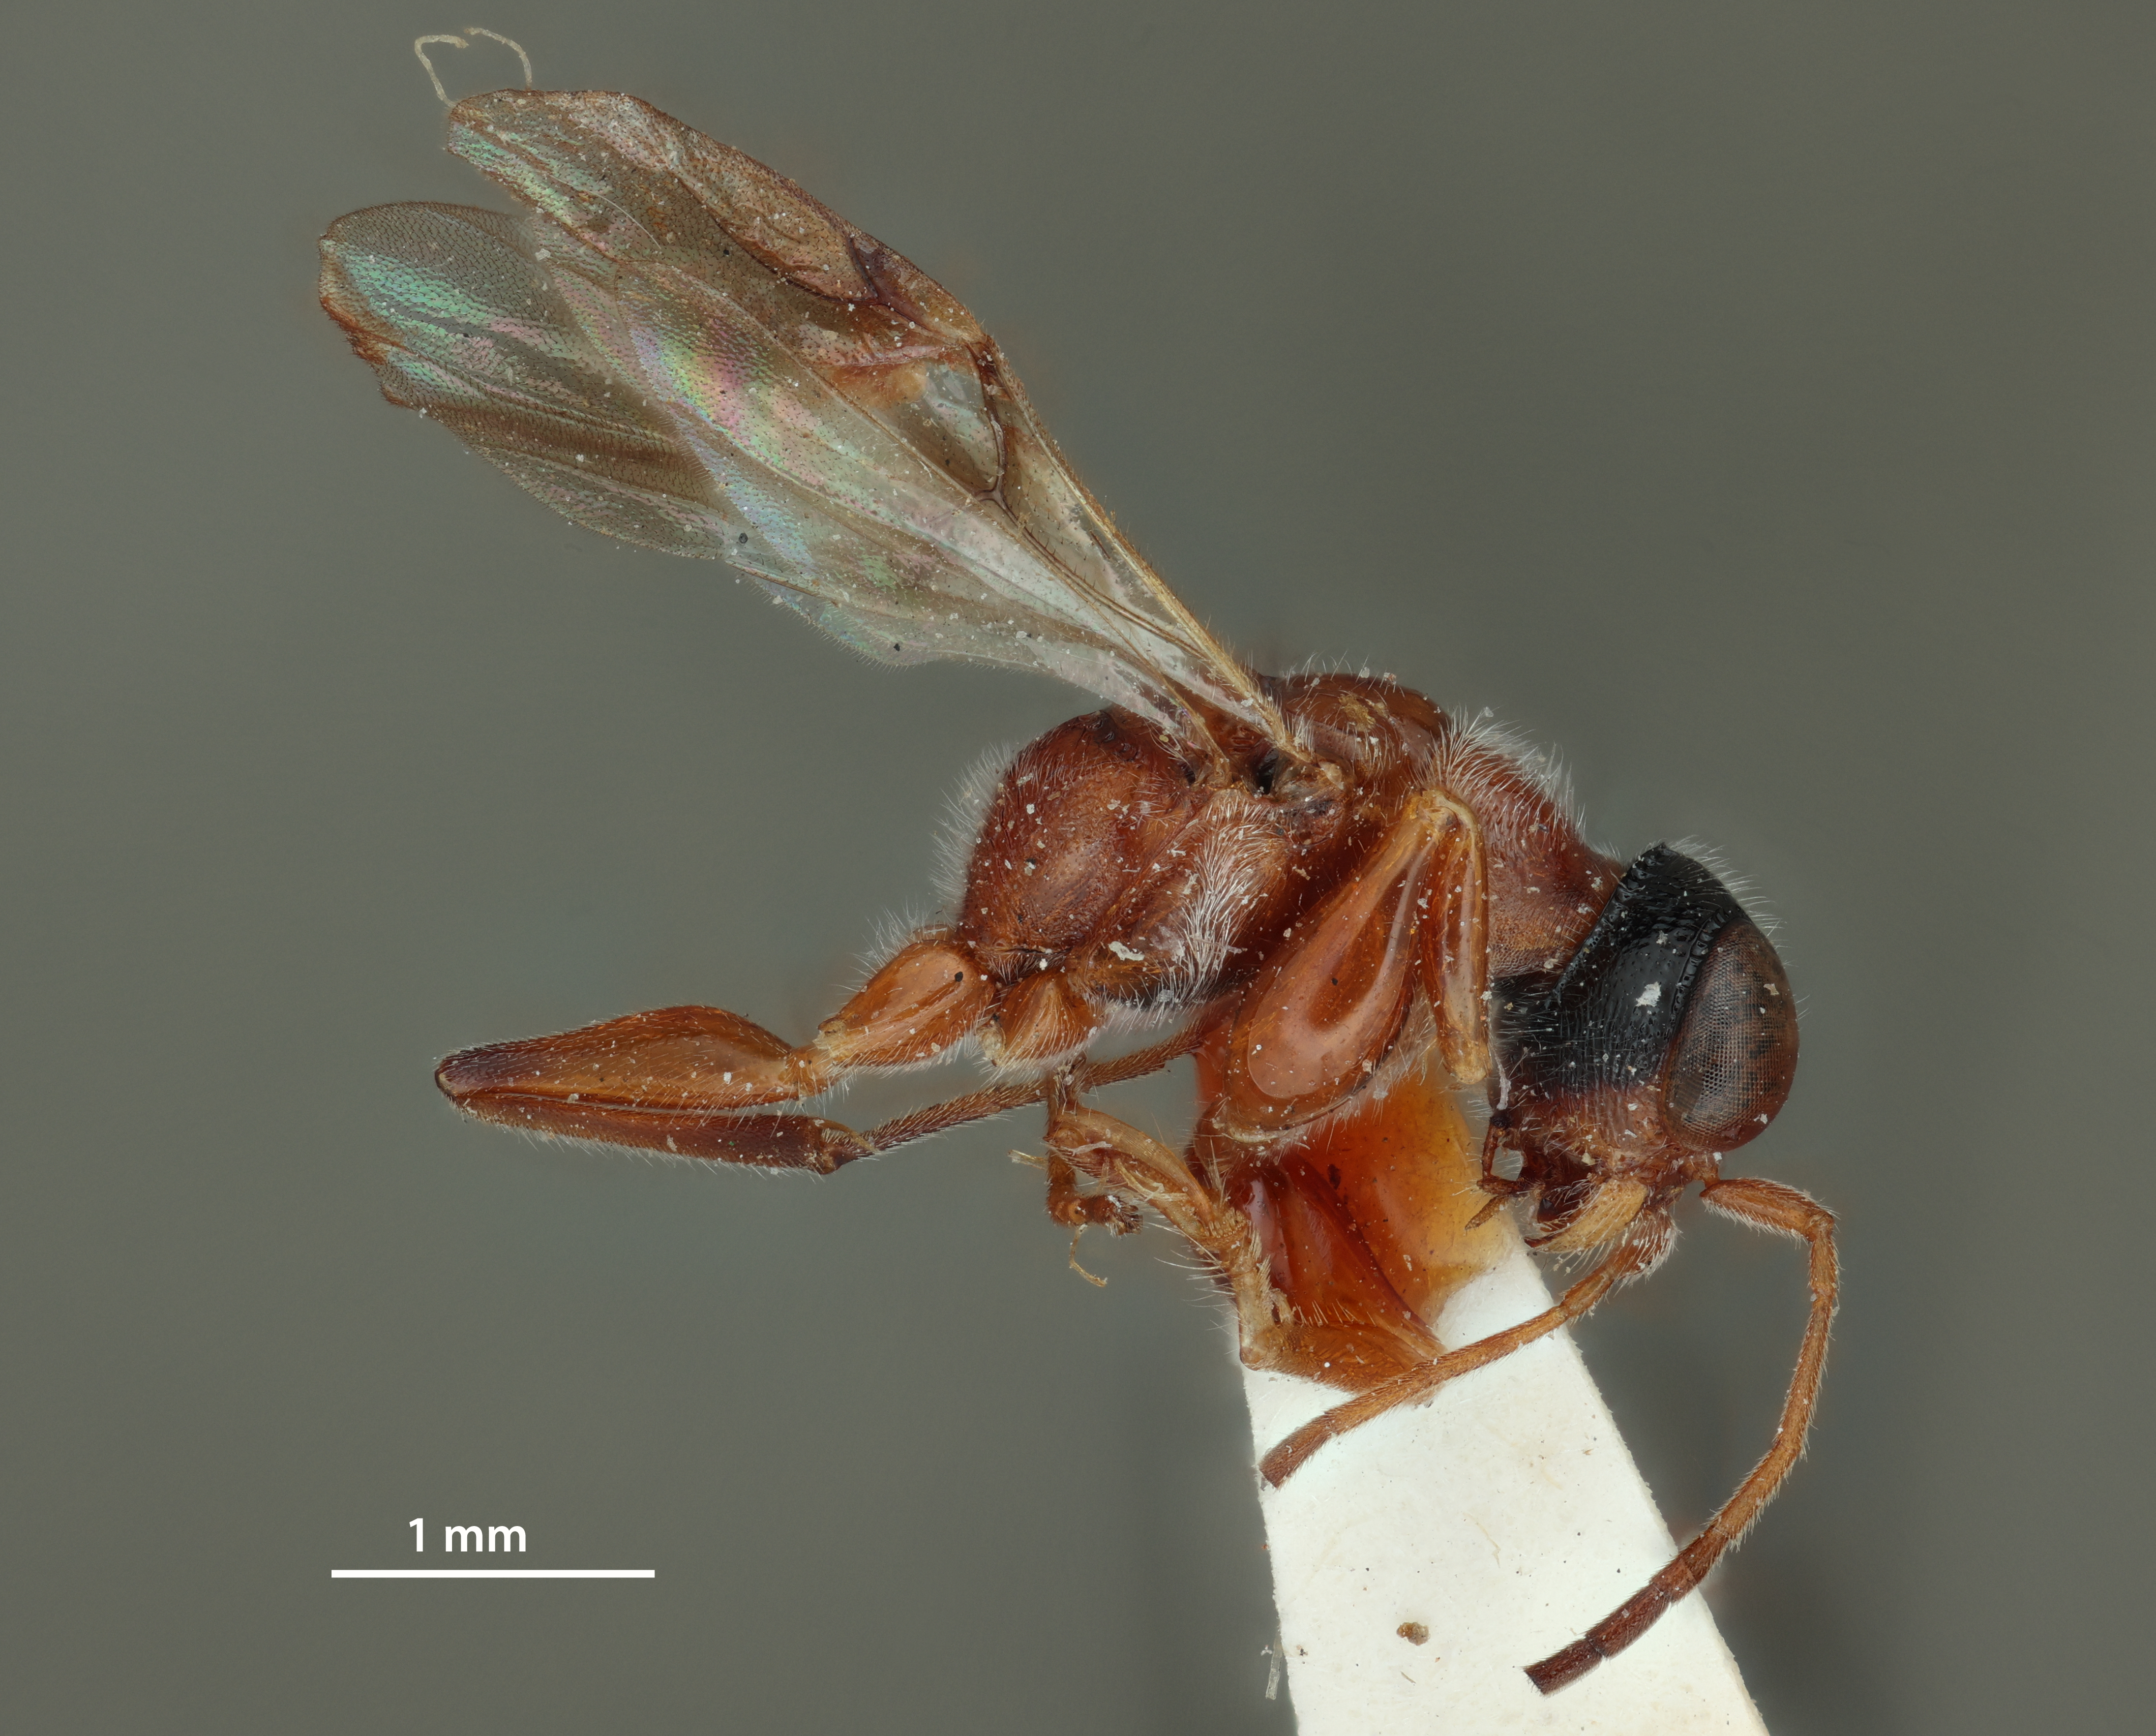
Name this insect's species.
Deinodryinus variabilis
